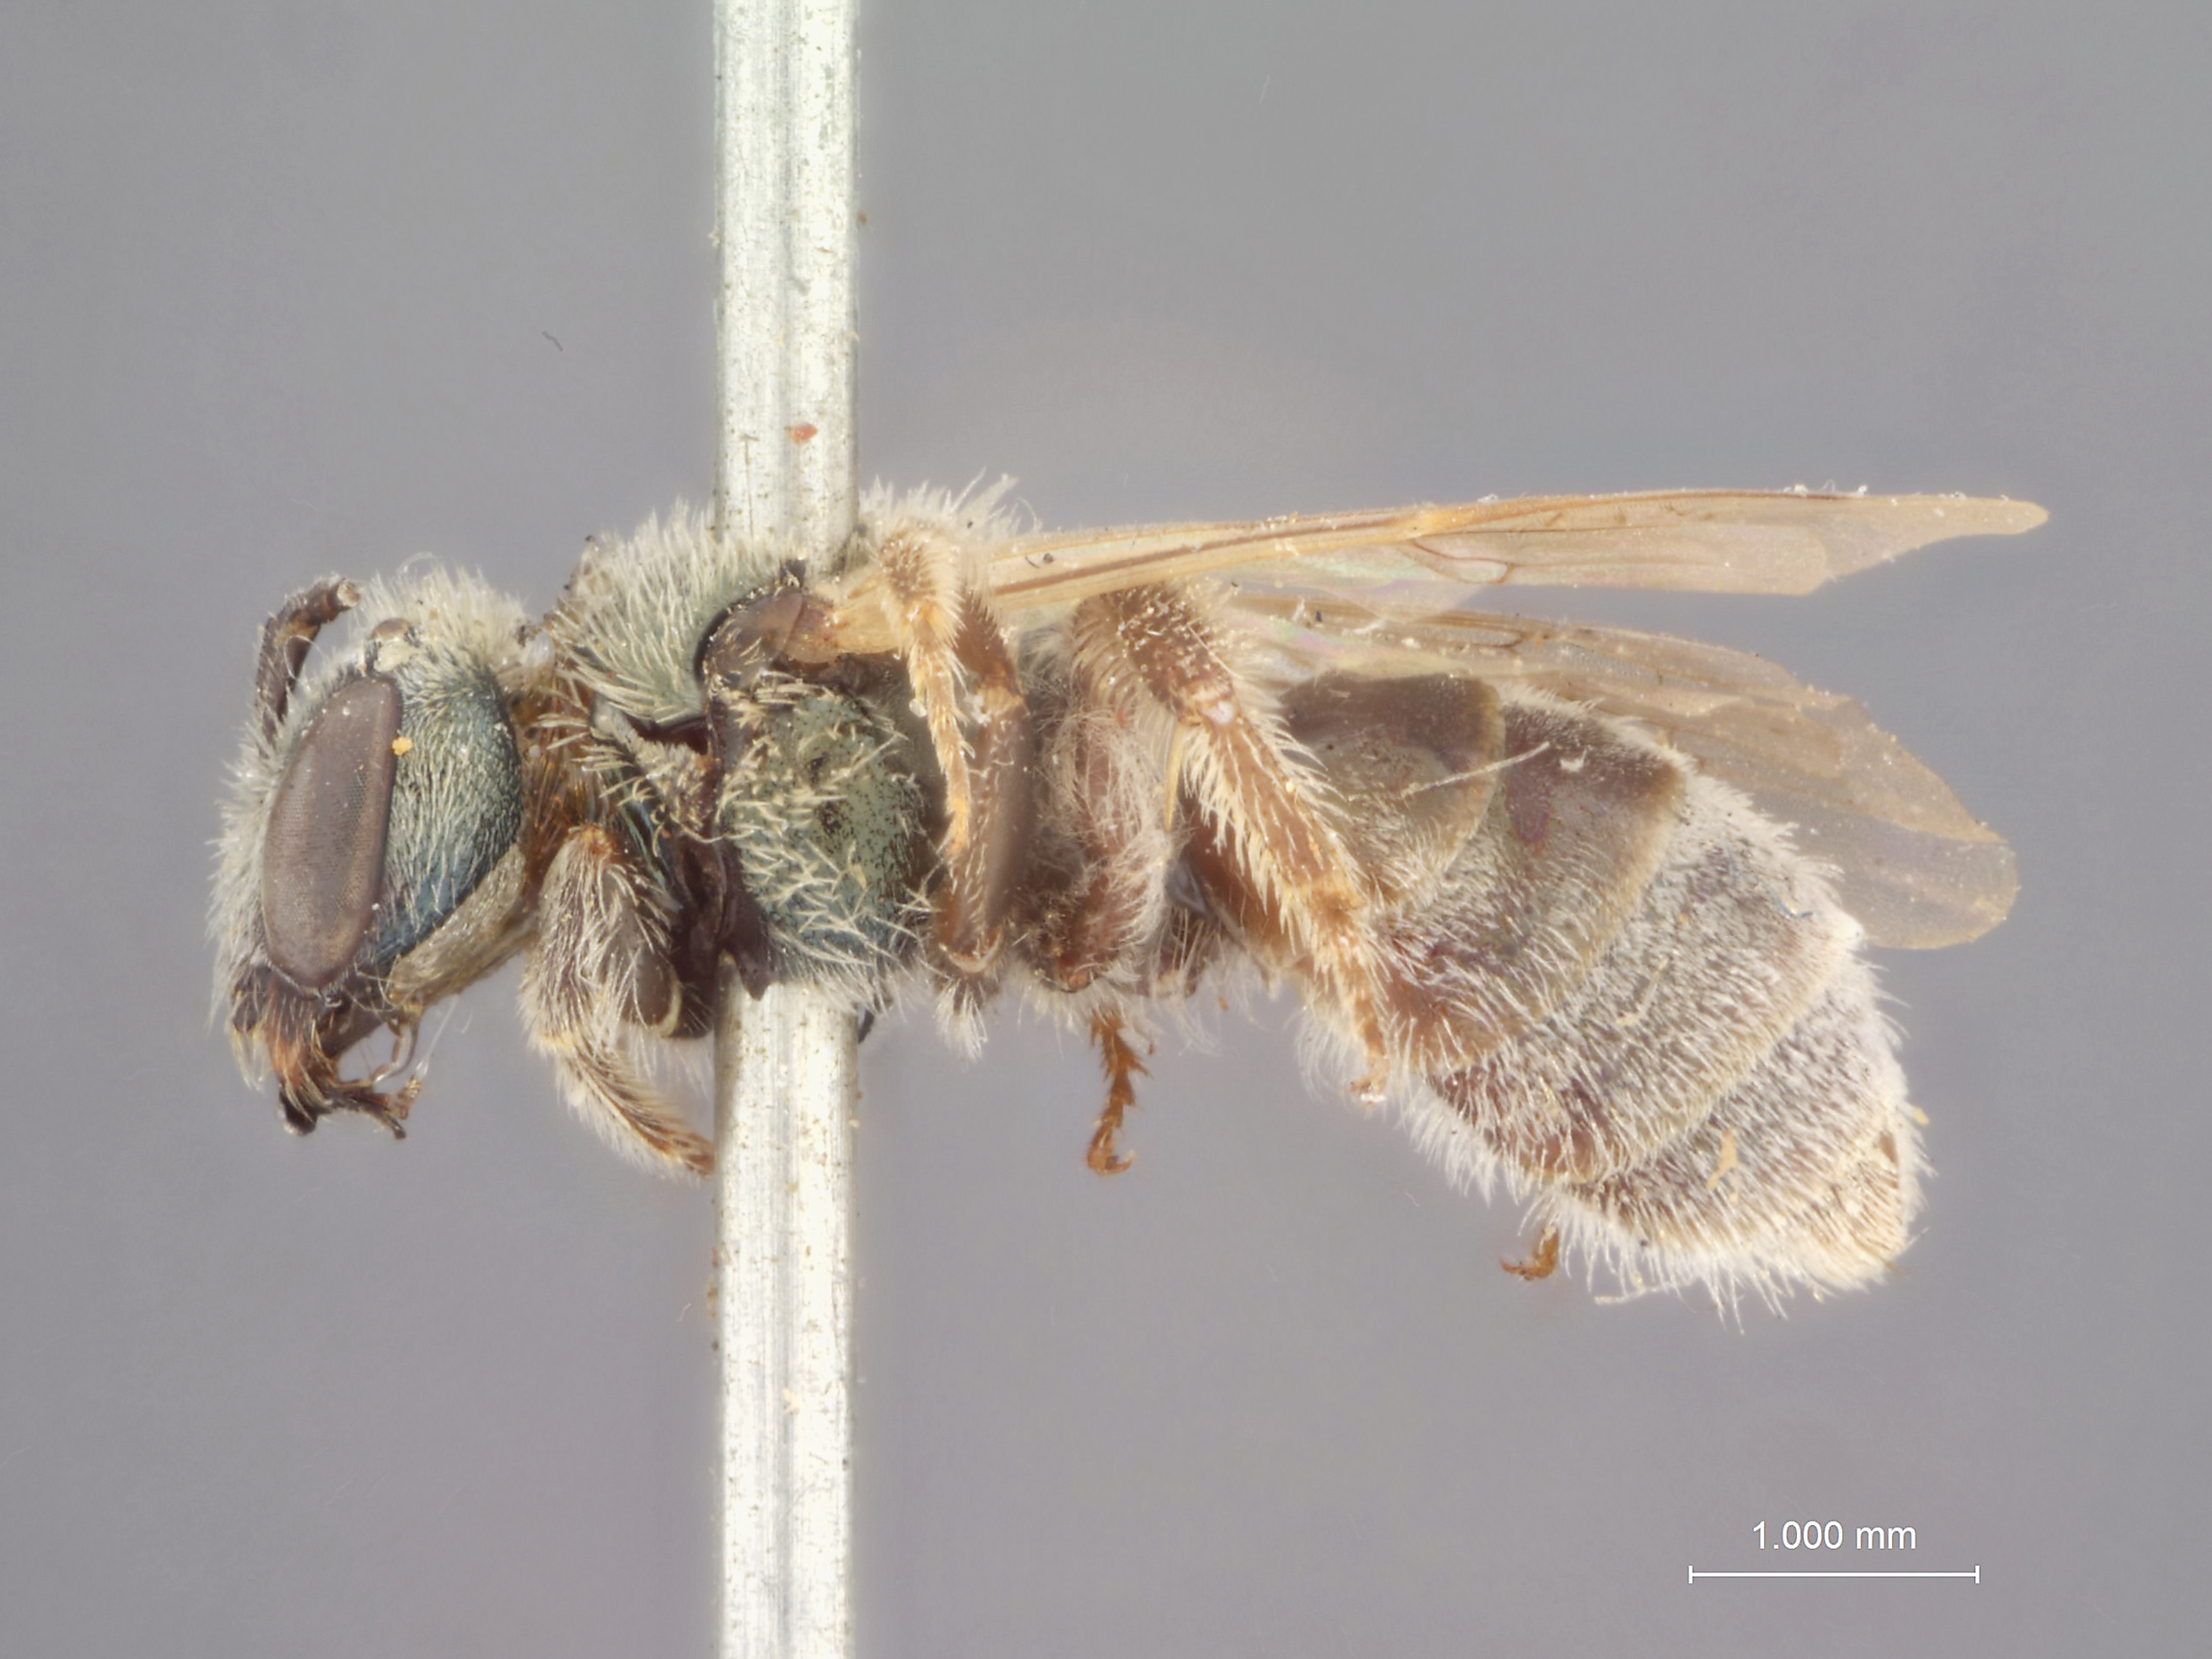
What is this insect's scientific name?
Halictus diversopunctatus
